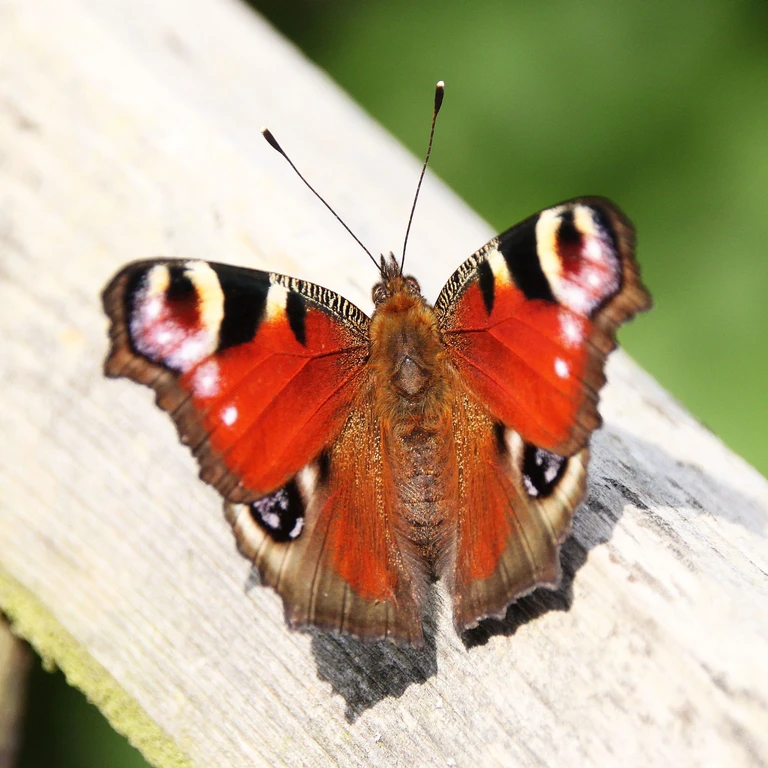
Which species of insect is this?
Aglais io
